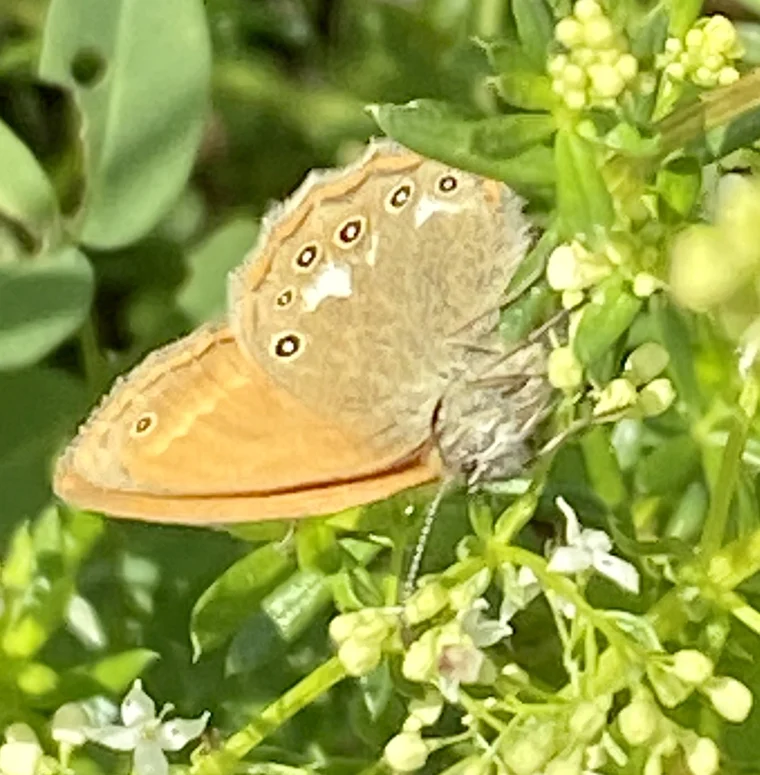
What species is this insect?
Coenonympha glycerion (also Coenonympha iphis)
